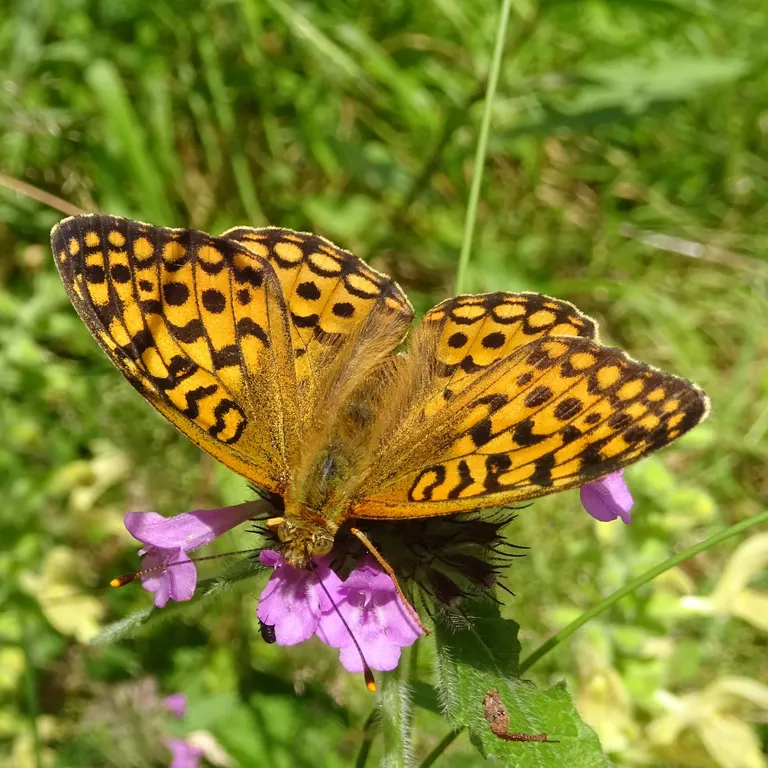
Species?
Fabriciana adippe
